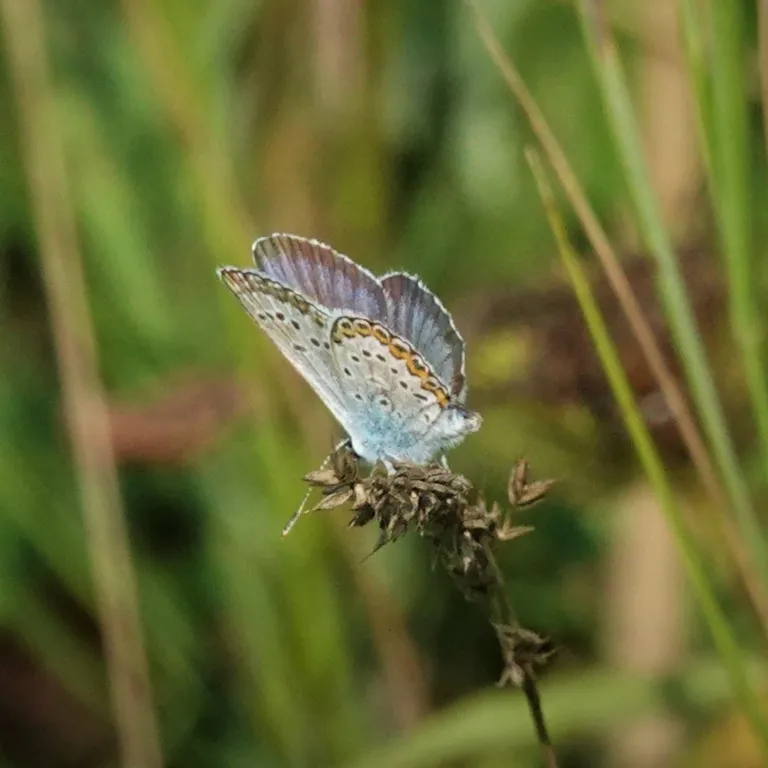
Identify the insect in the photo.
Plebejus argus
